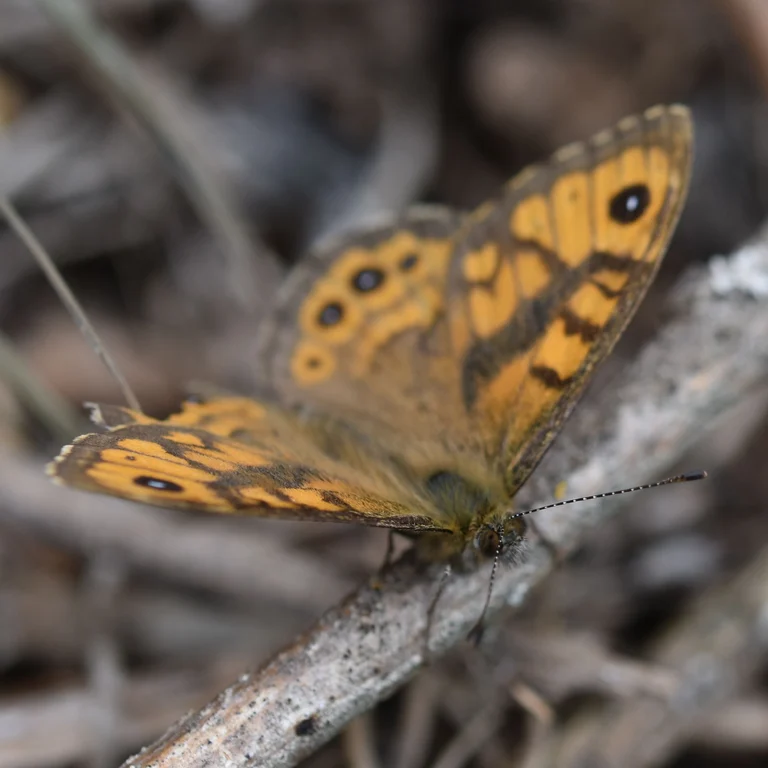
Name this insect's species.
Lasiommata megera (also Pararge megera)
